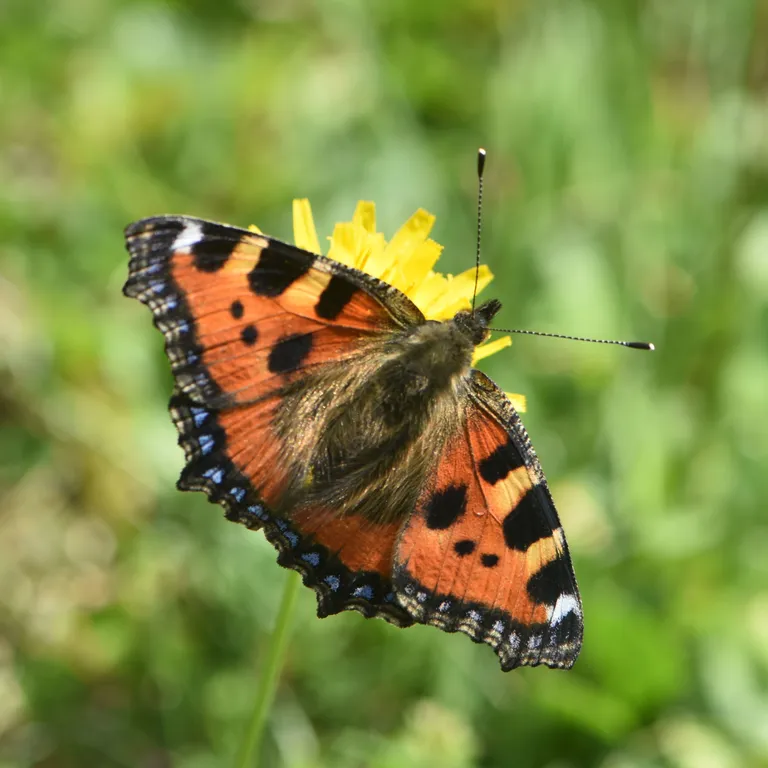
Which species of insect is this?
Aglais urticae
